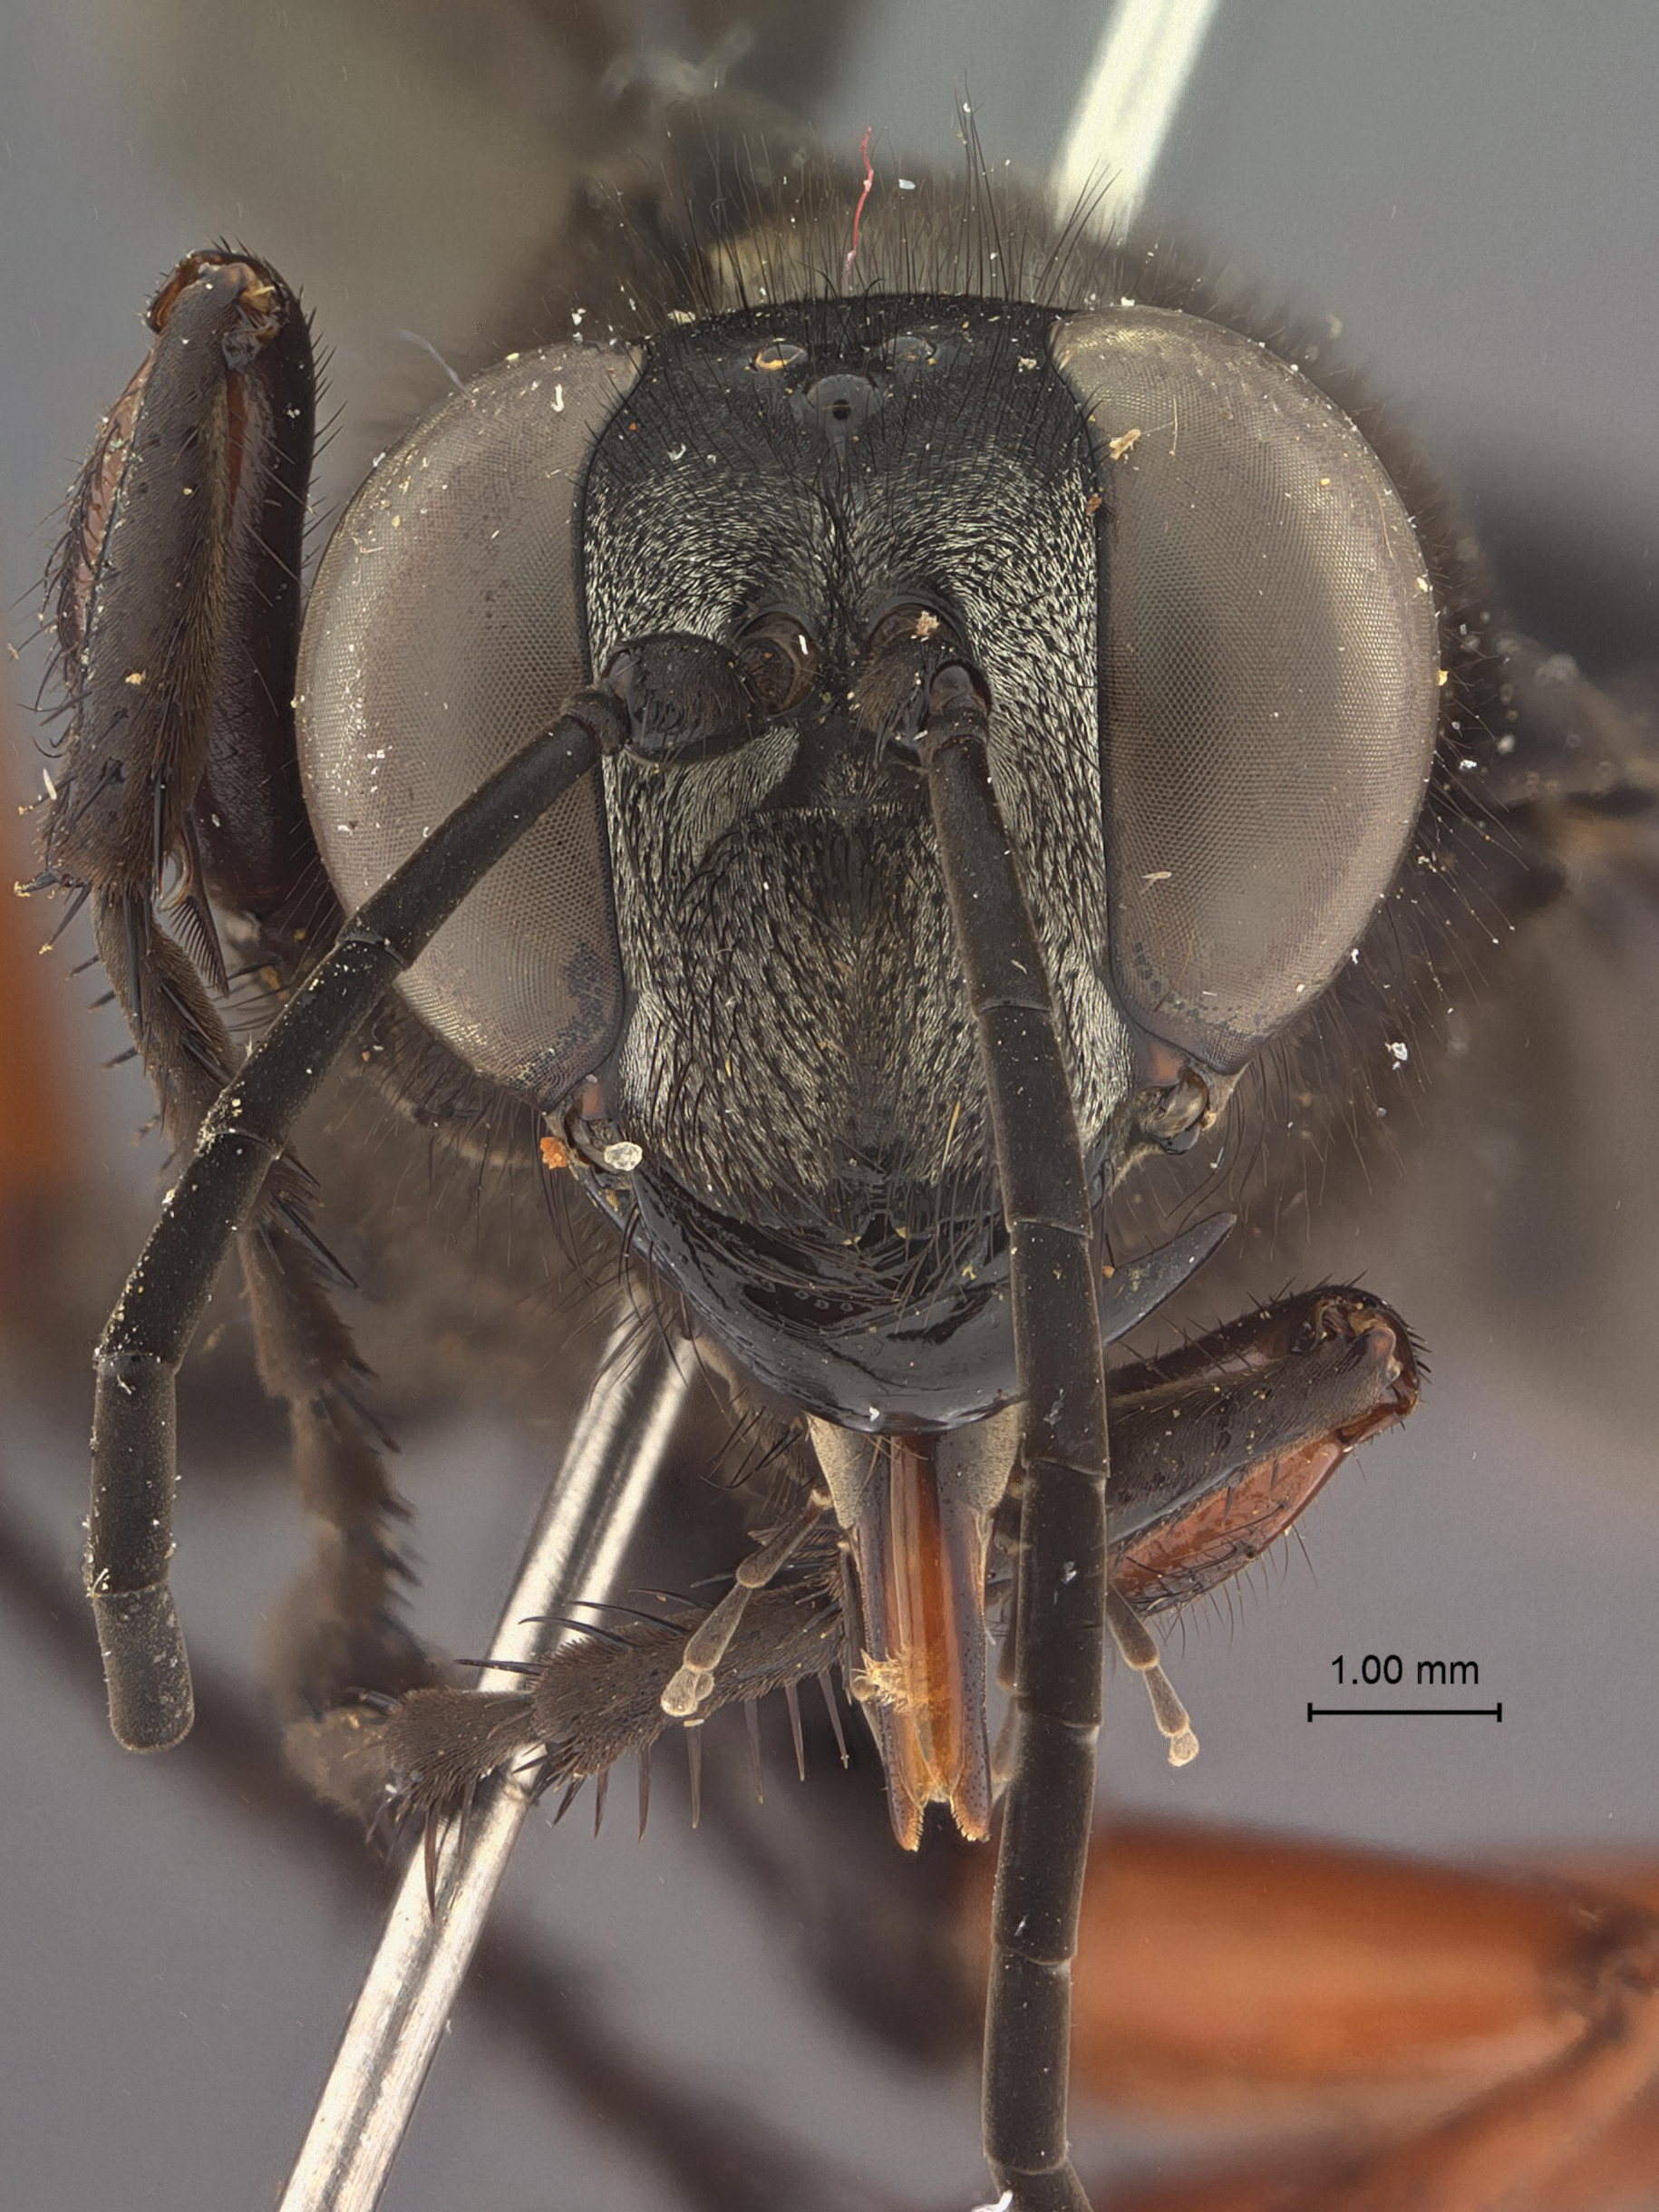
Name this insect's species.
Sphex subtruncatus
